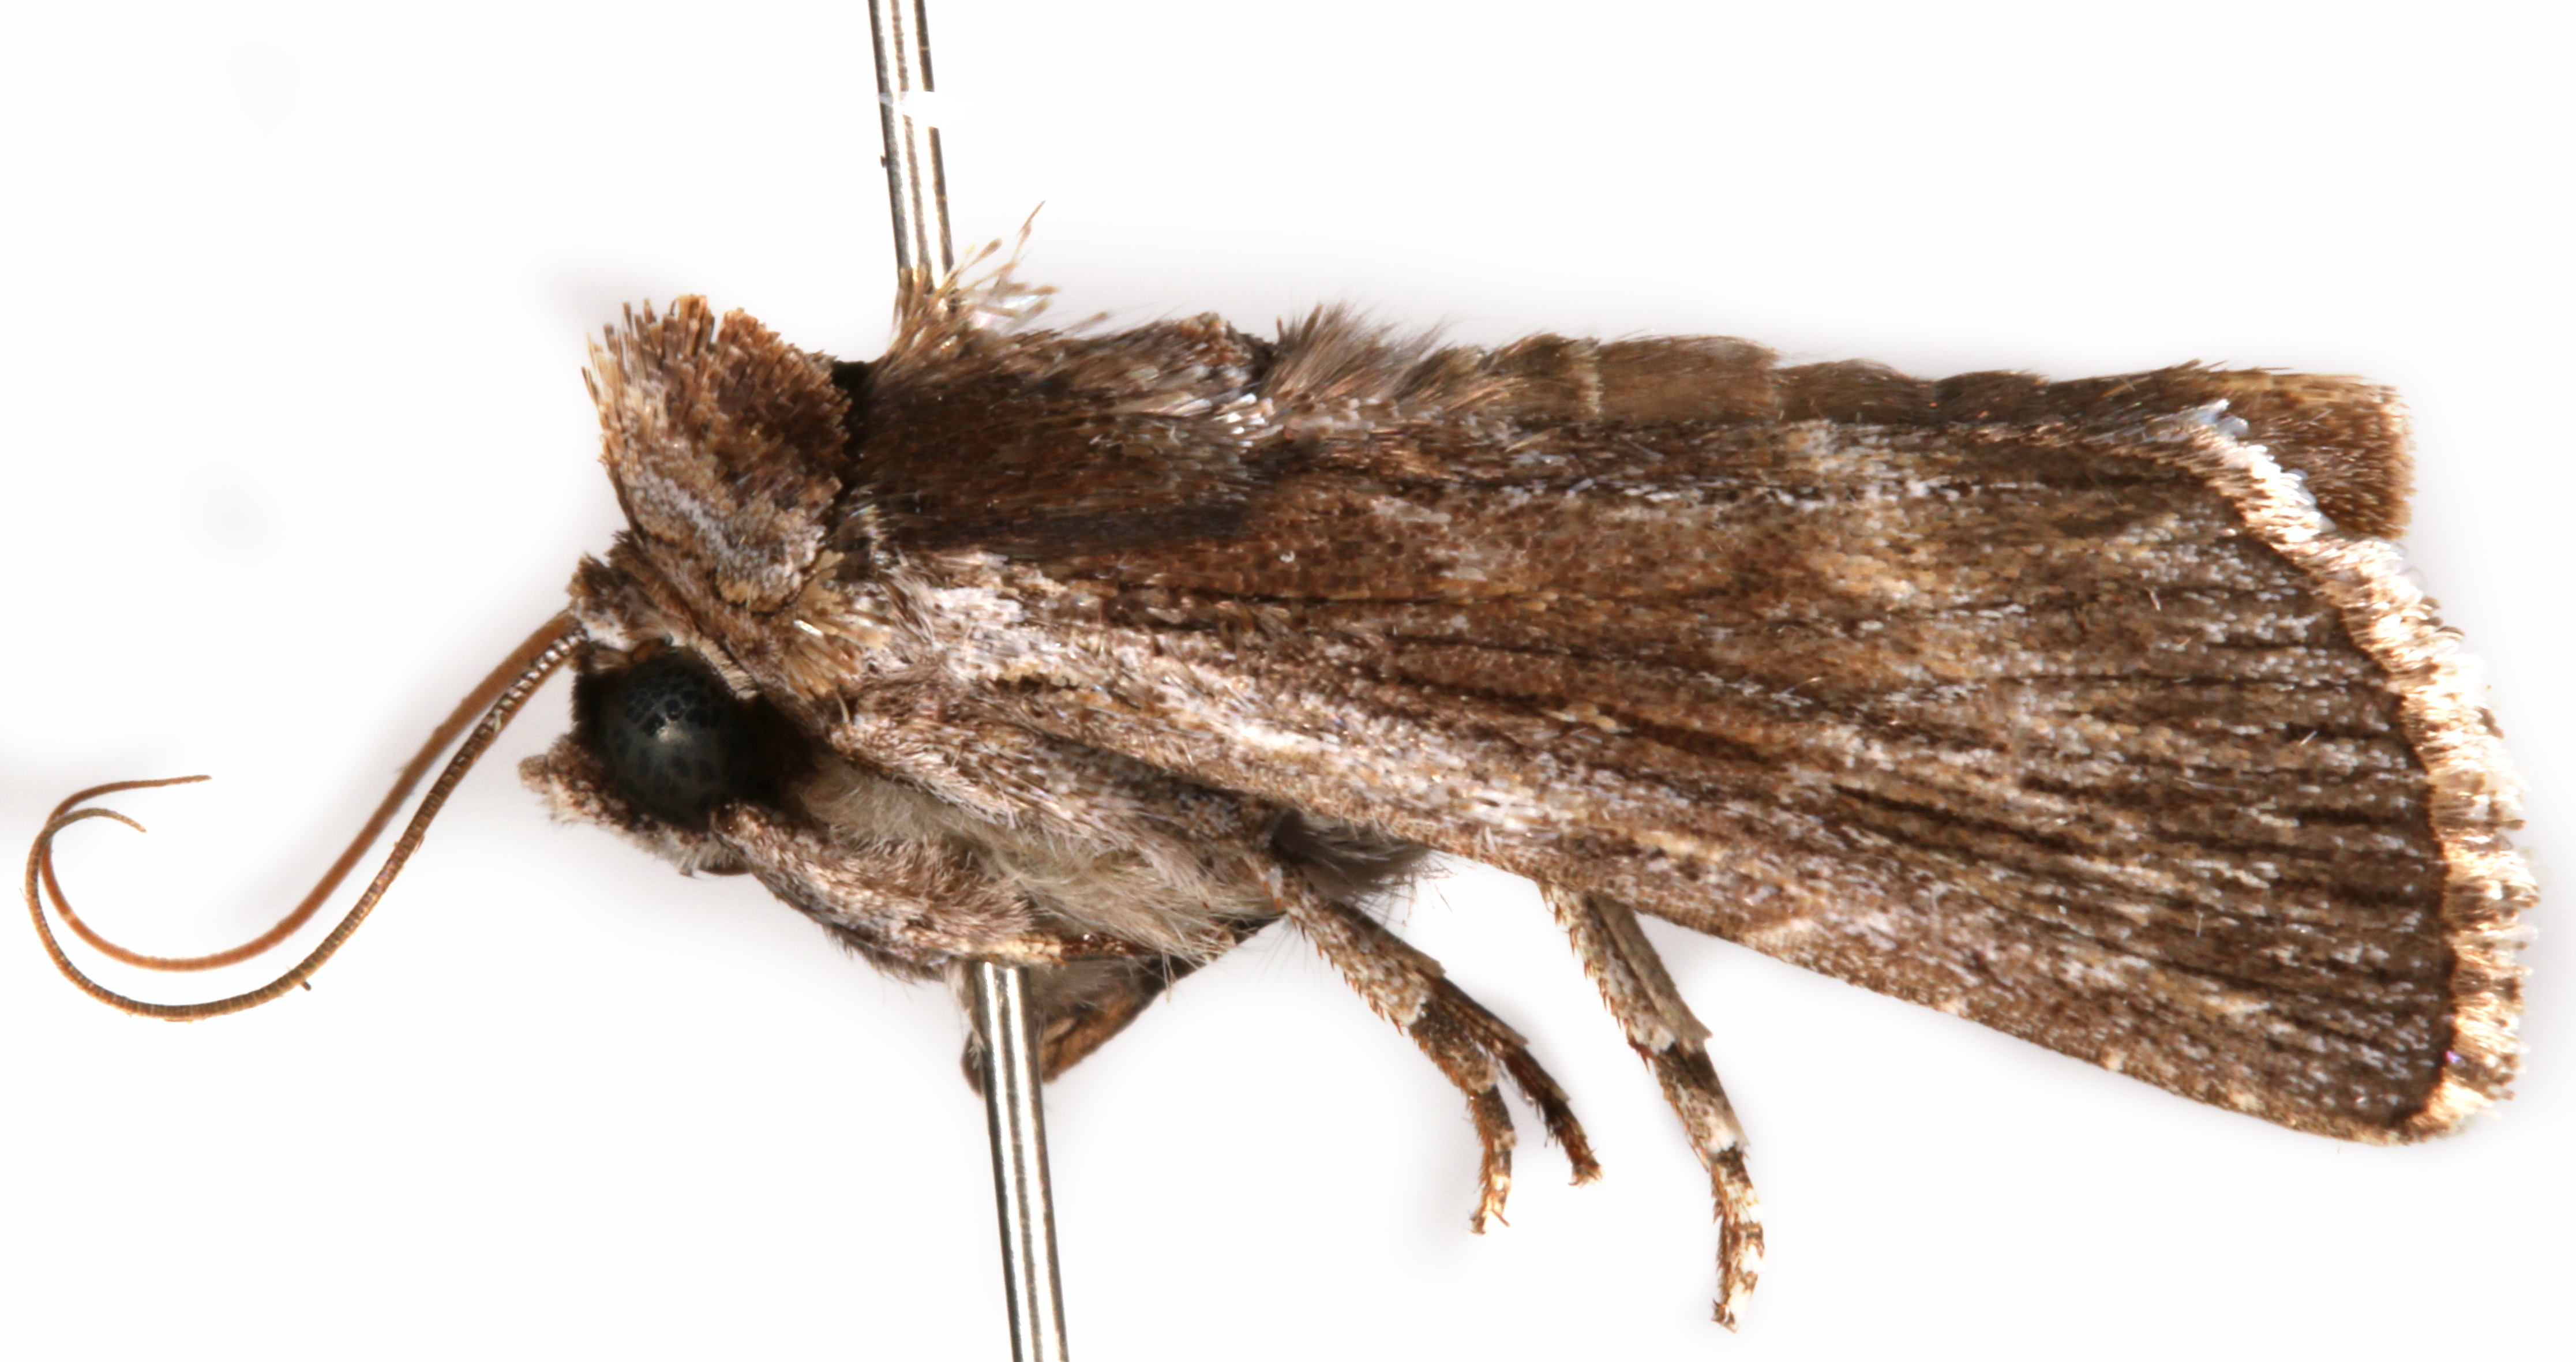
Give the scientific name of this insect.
Neogalea esula
